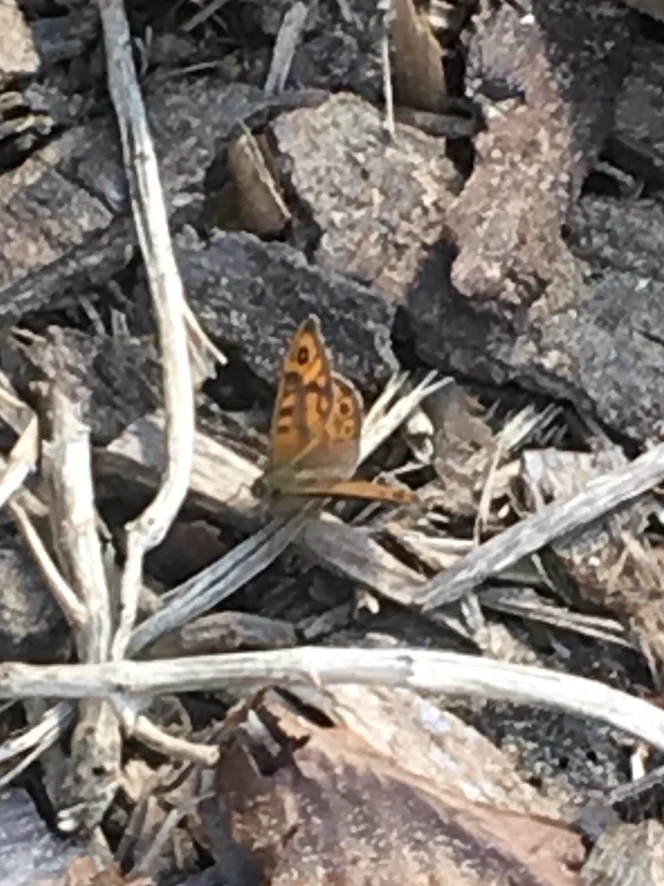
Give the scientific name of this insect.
Lasiommata megera (also Pararge megera)
